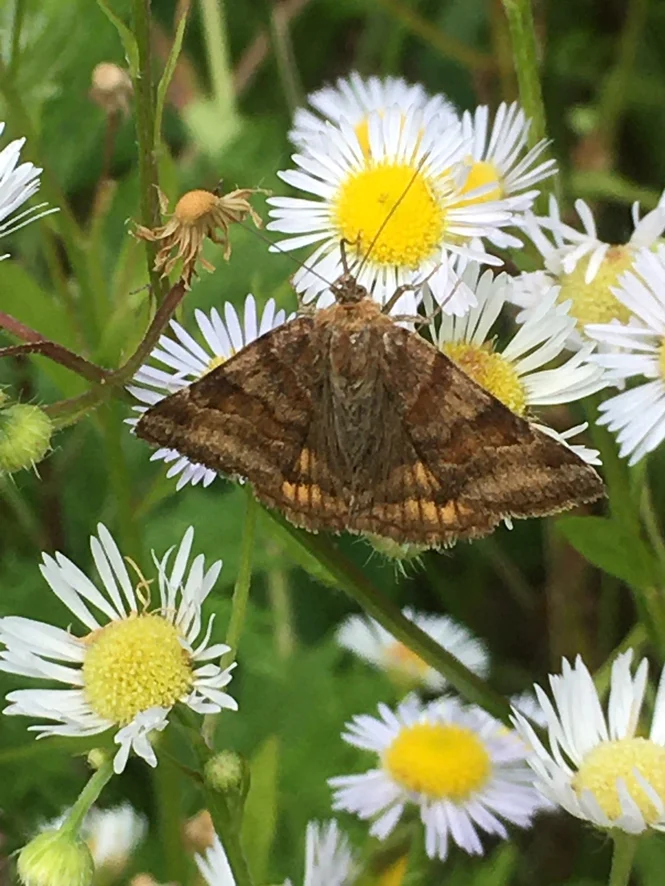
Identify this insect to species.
Euclidia glyphica
